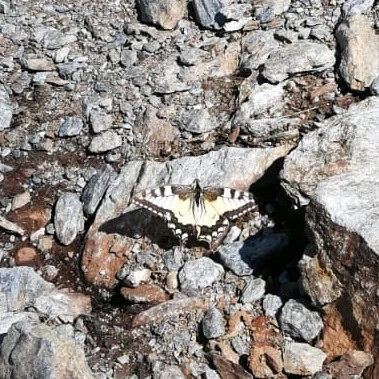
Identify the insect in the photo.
Papilio machaon
